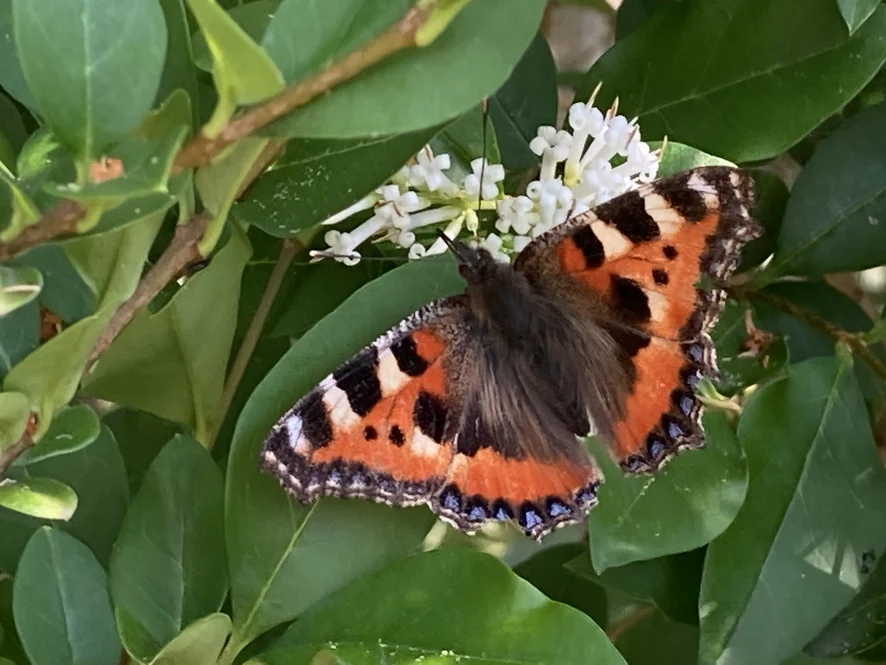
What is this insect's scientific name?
Aglais urticae
